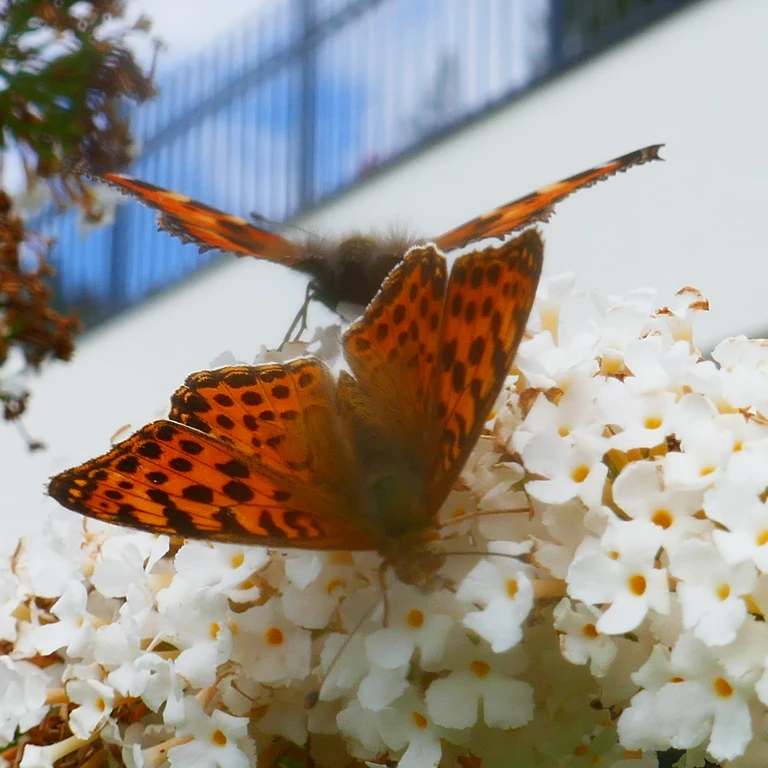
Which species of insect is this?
Issoria lathonia
